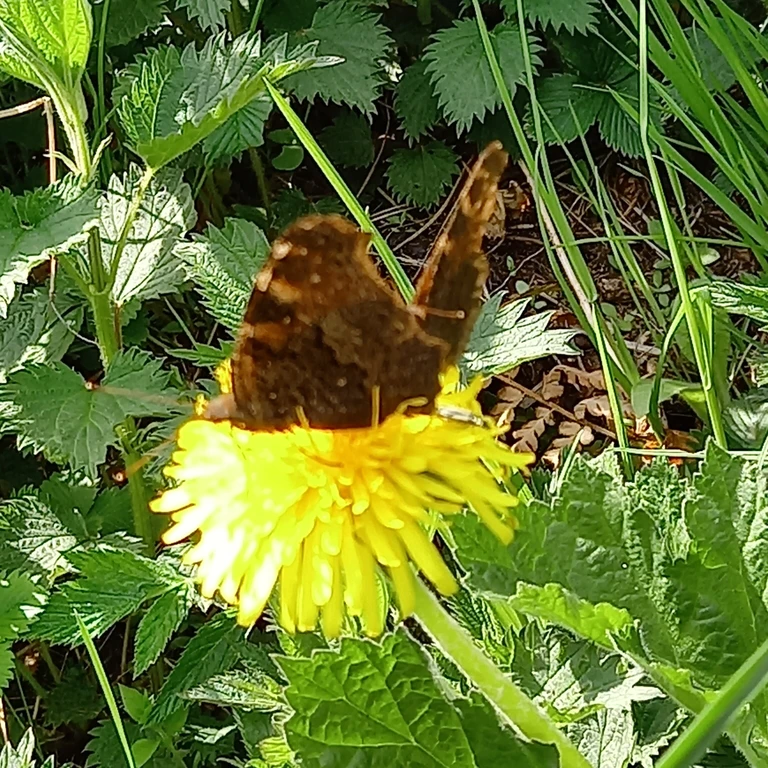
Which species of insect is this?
Aglais io
